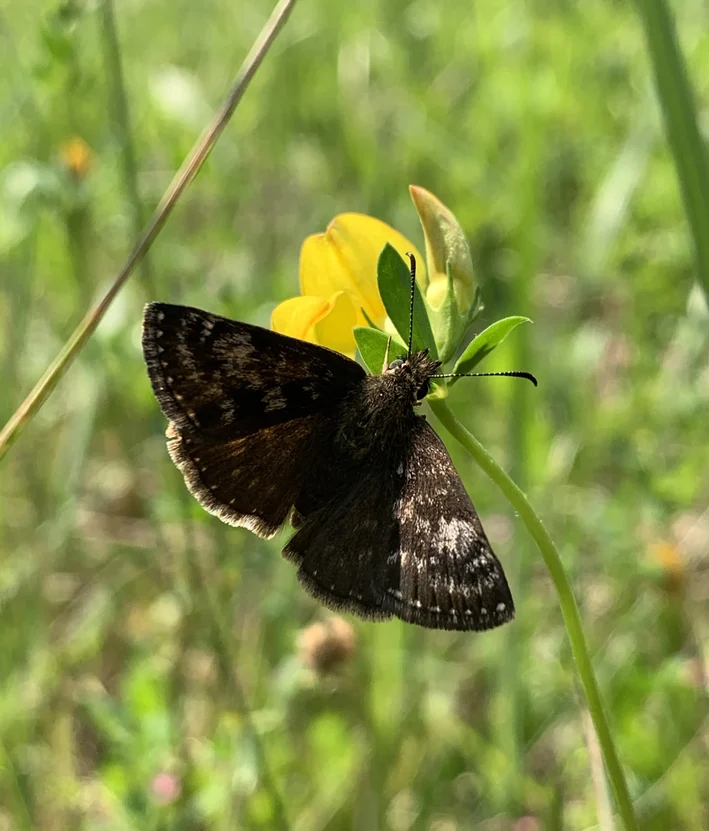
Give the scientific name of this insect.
Erynnis tages
